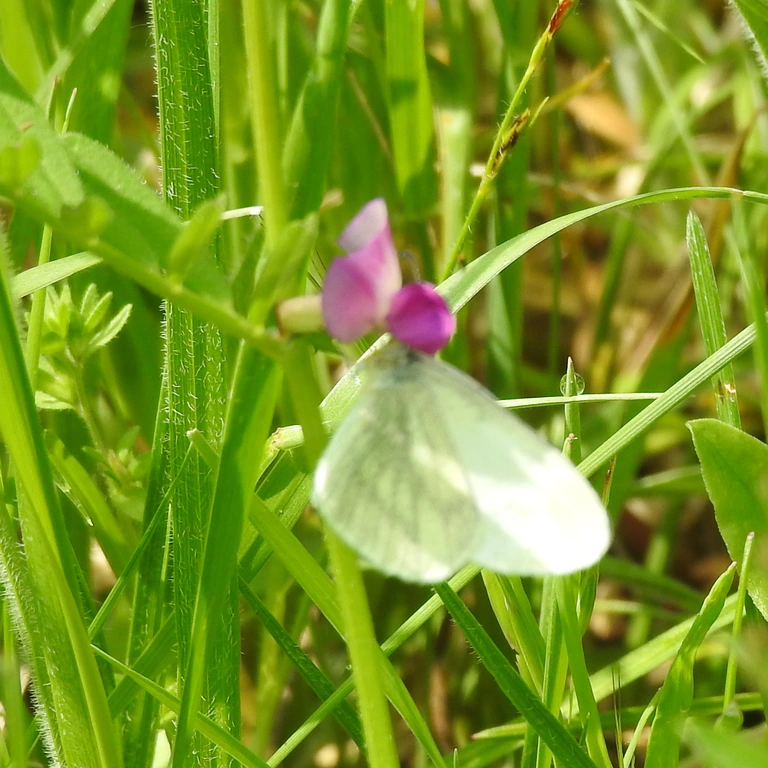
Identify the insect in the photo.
Leptidea sinapis/juvernica
